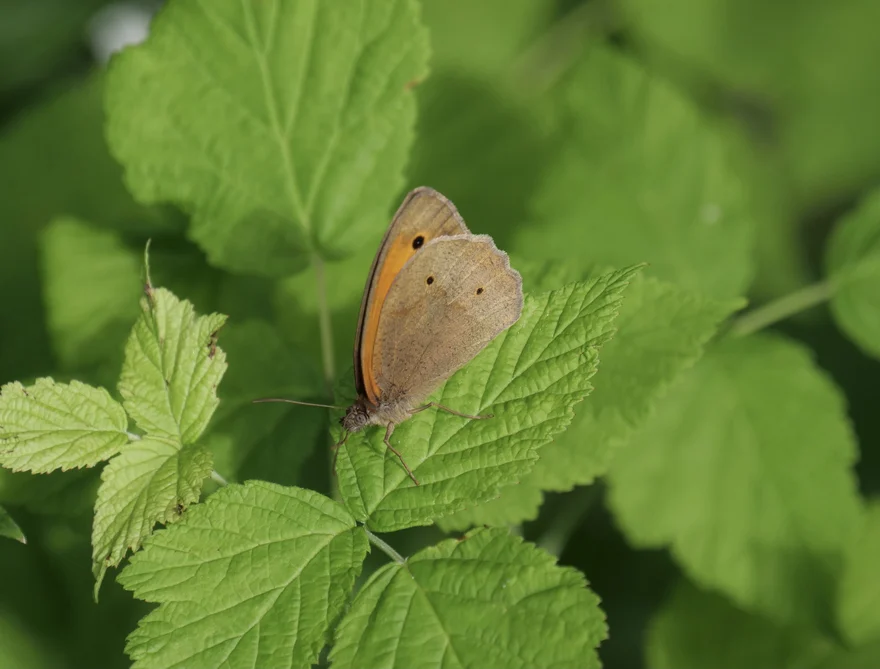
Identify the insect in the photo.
Maniola jurtina
